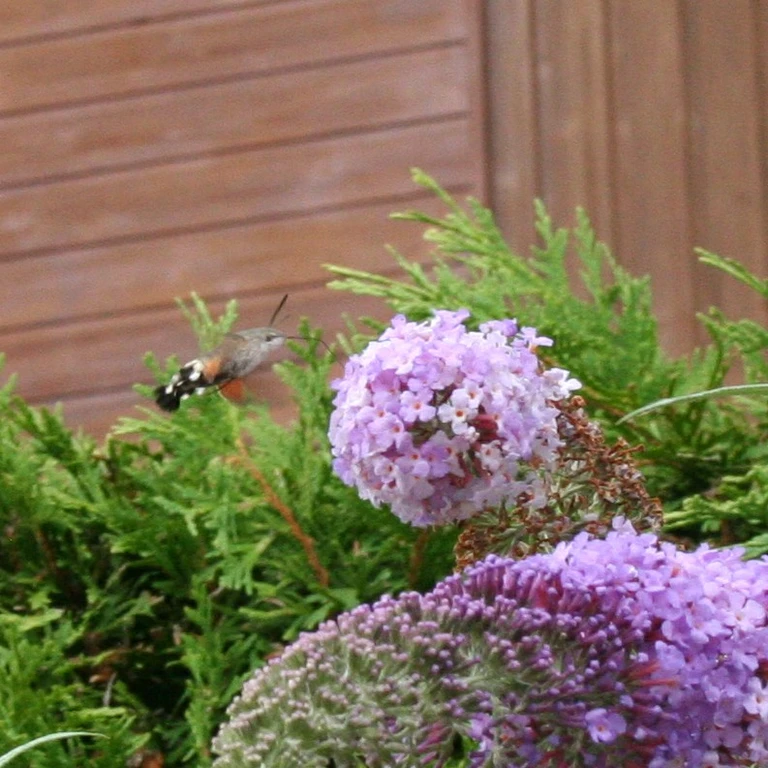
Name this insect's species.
Macroglossum stellatarum
